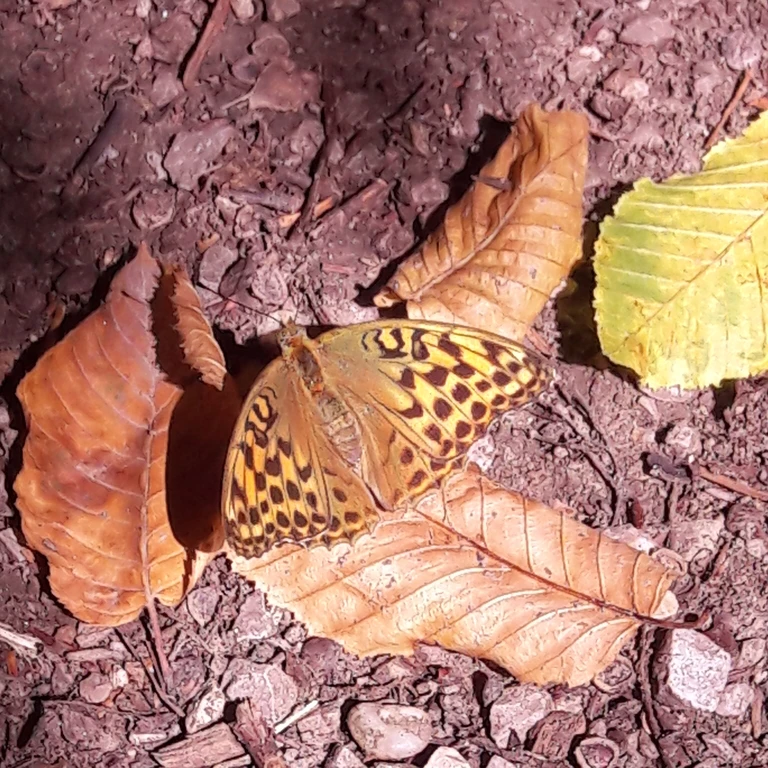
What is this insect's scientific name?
Argynnis paphia
